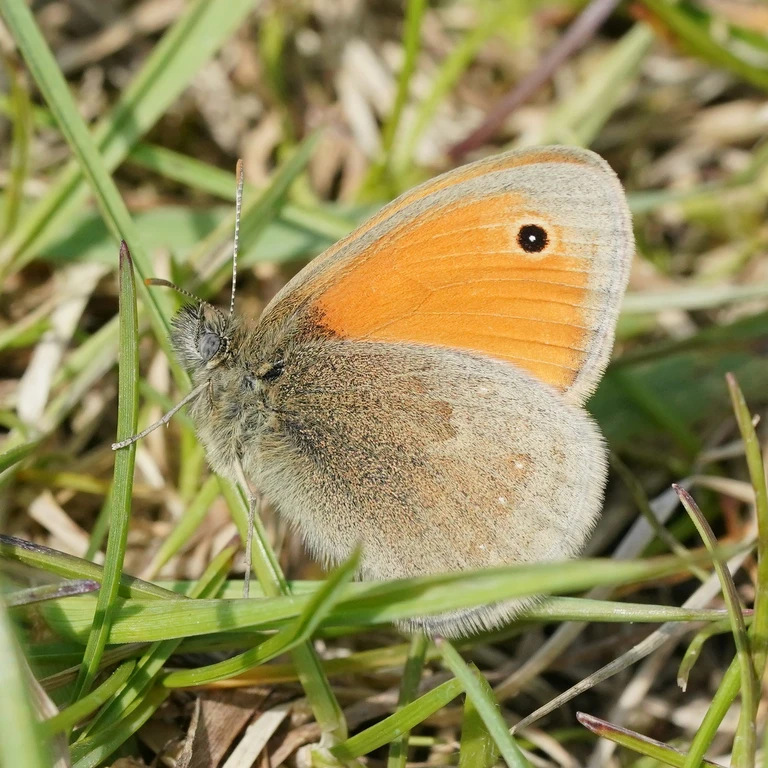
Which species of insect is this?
Coenonympha pamphilus
